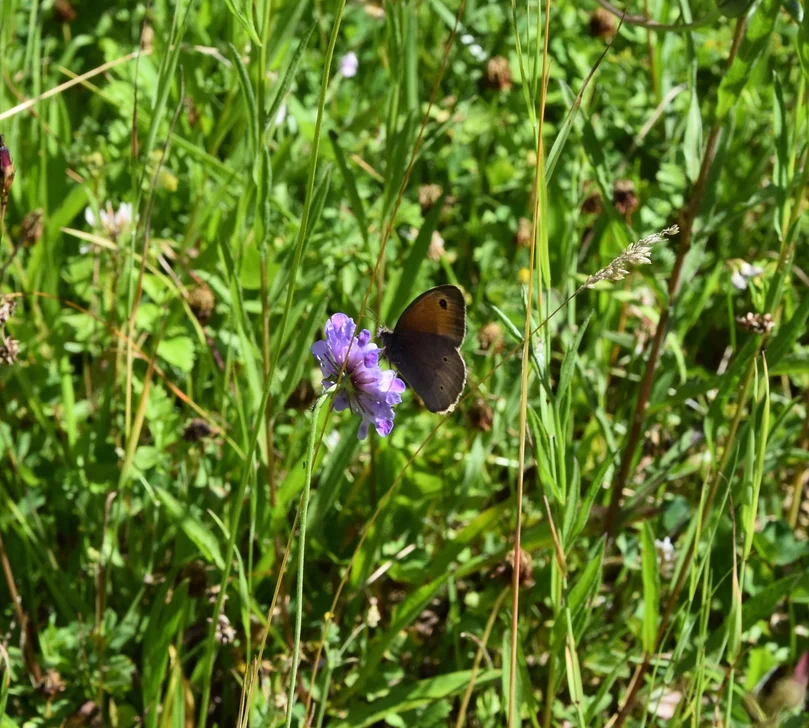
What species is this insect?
Maniola jurtina
